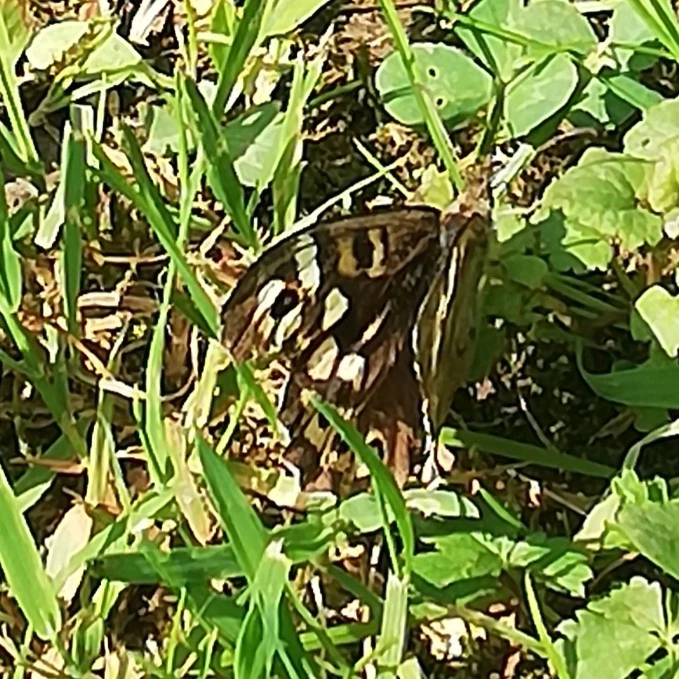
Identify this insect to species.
Pararge aegeria
